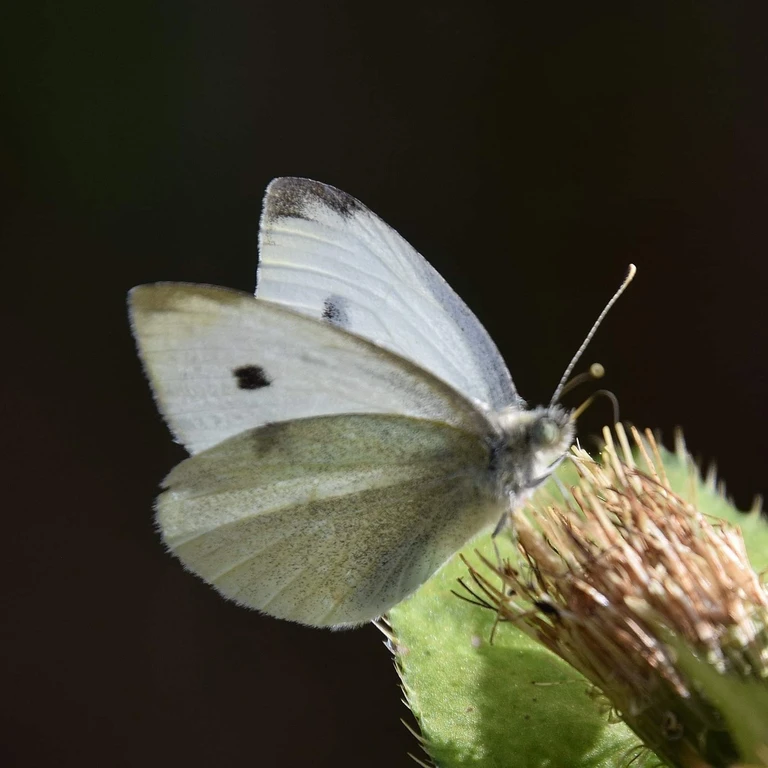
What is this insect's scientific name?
Pieris rapae
